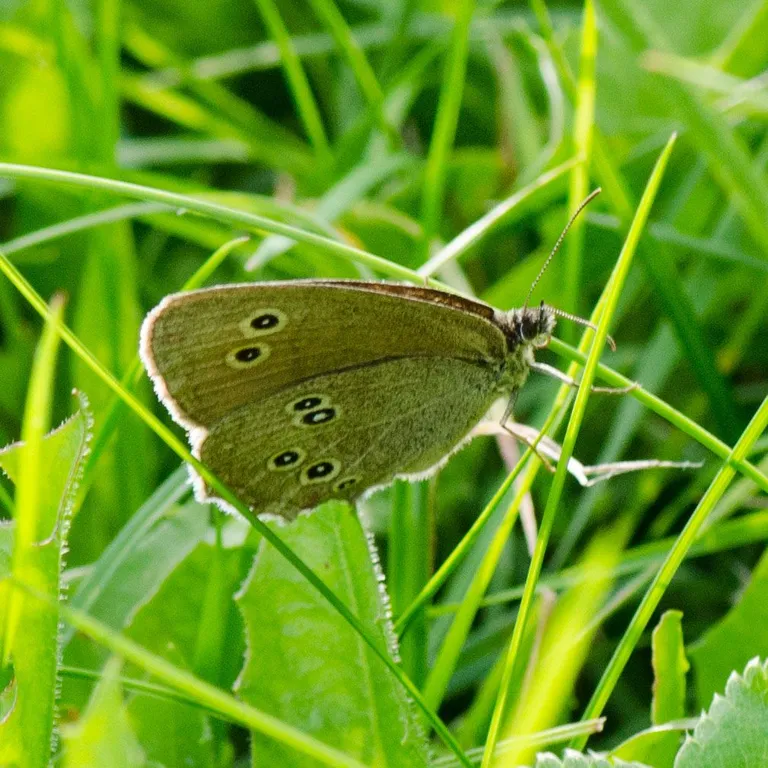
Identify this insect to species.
Aphantopus hyperantus
